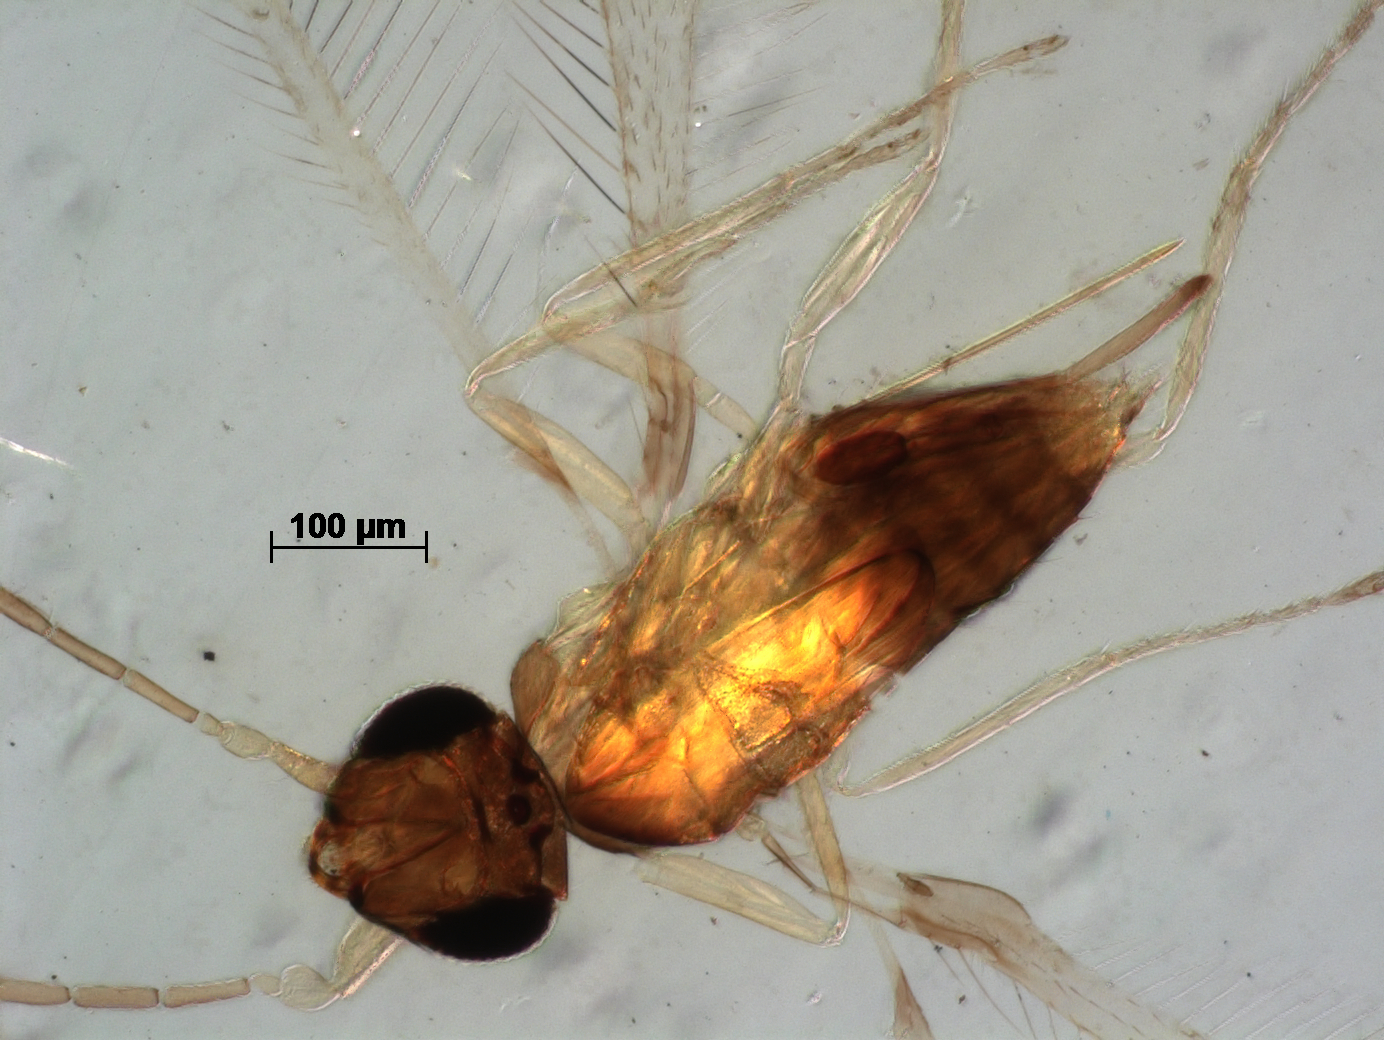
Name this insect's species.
Anagrus giraulti
